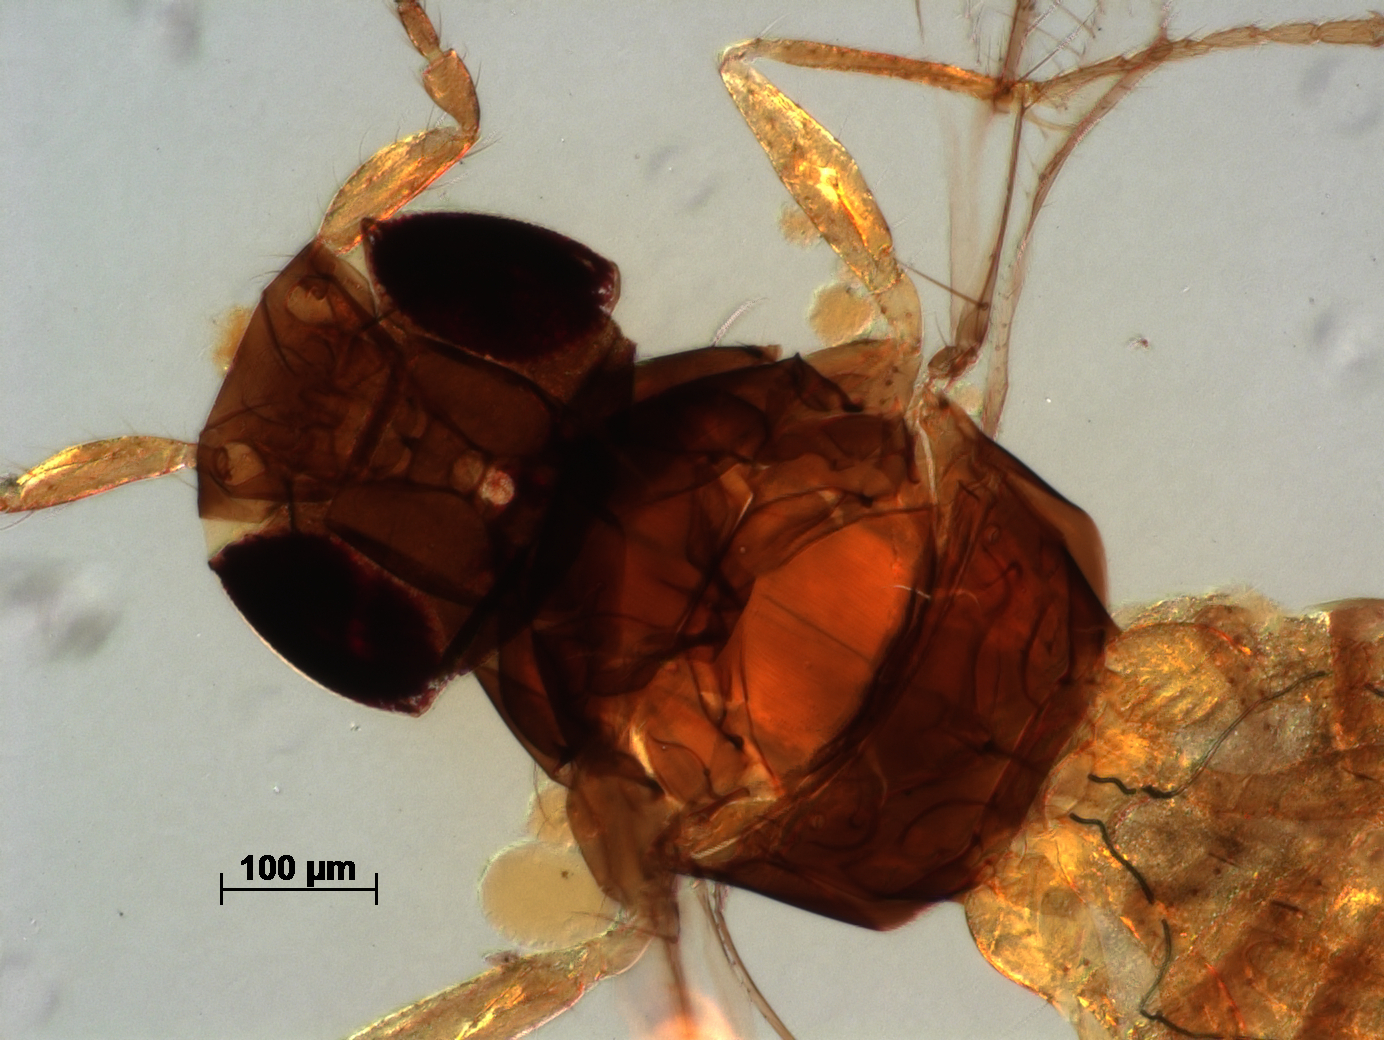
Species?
Gonatocerus portoricensis
